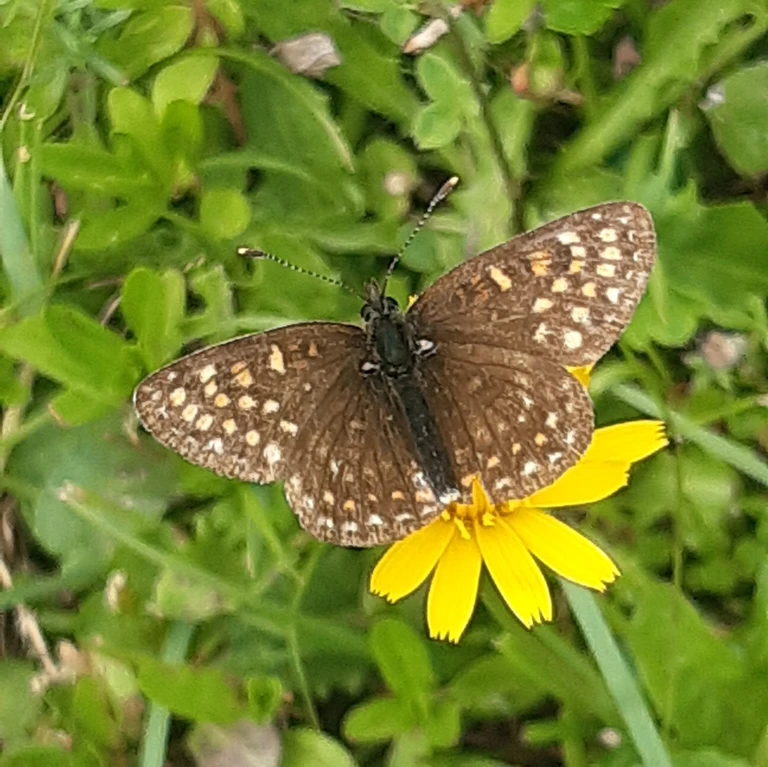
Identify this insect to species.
Melitaea diamina
